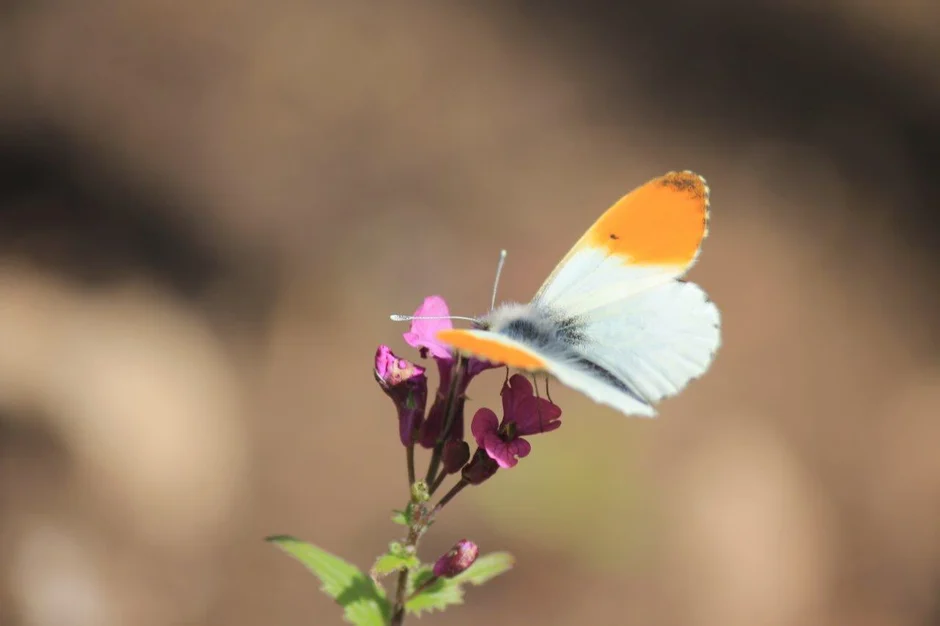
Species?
Anthocharis cardamines
